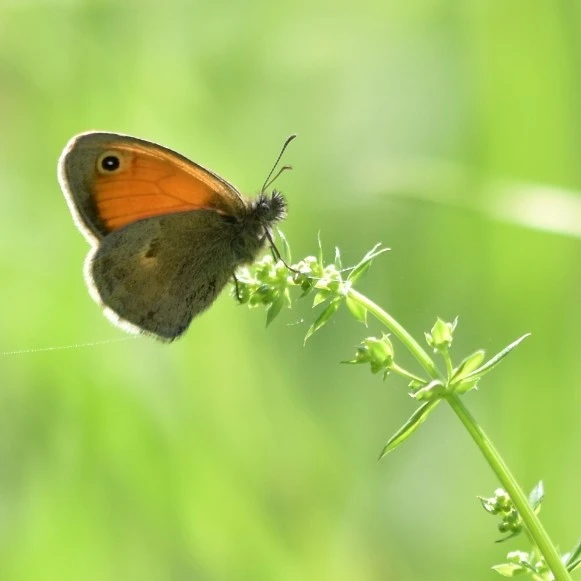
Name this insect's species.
Coenonympha pamphilus
